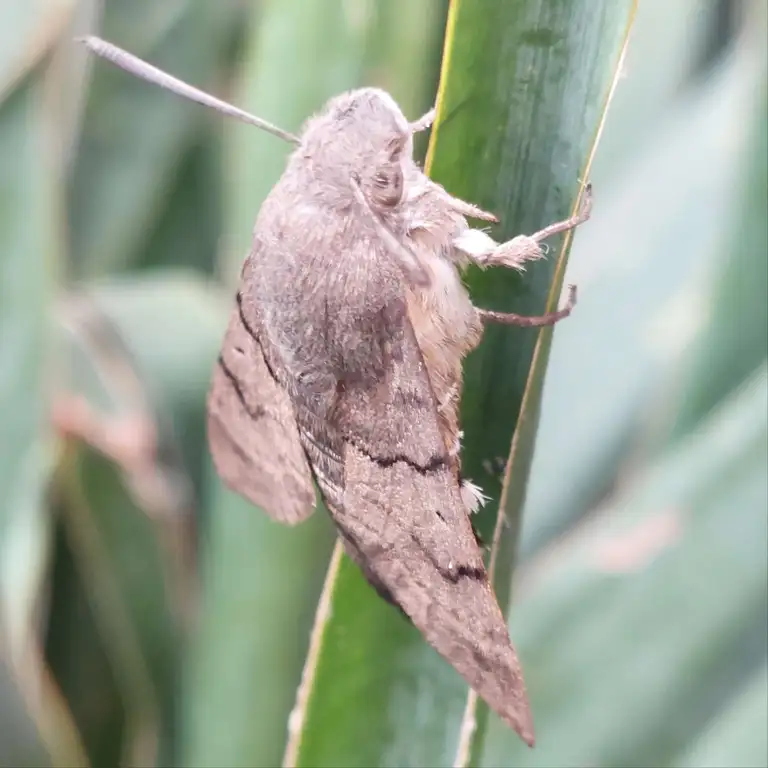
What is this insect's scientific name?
Macroglossum stellatarum
